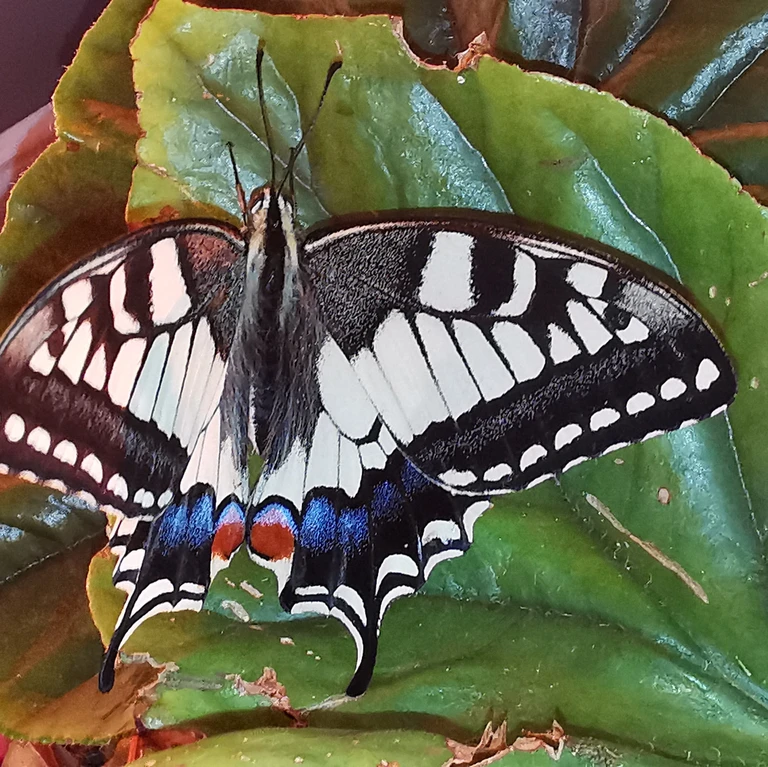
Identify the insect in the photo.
Papilio machaon
